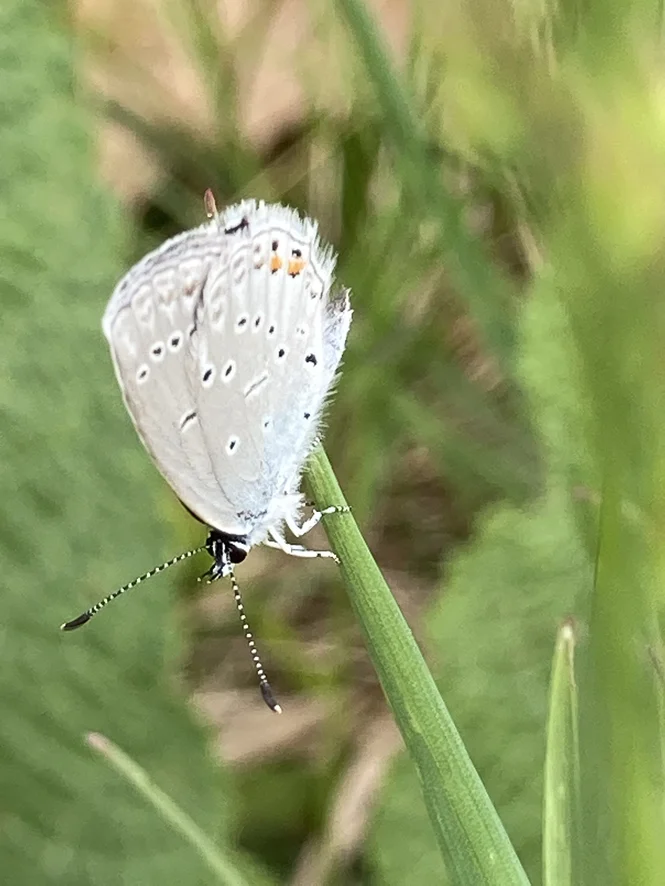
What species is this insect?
Cupido argiades (also Elkalyce argiades)
